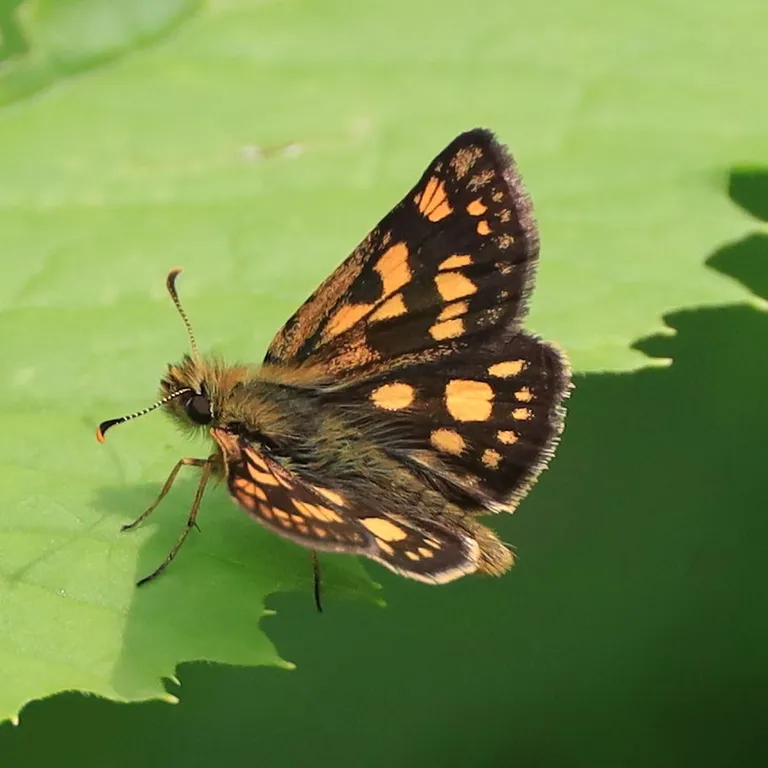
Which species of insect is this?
Carterocephalus palaemon
